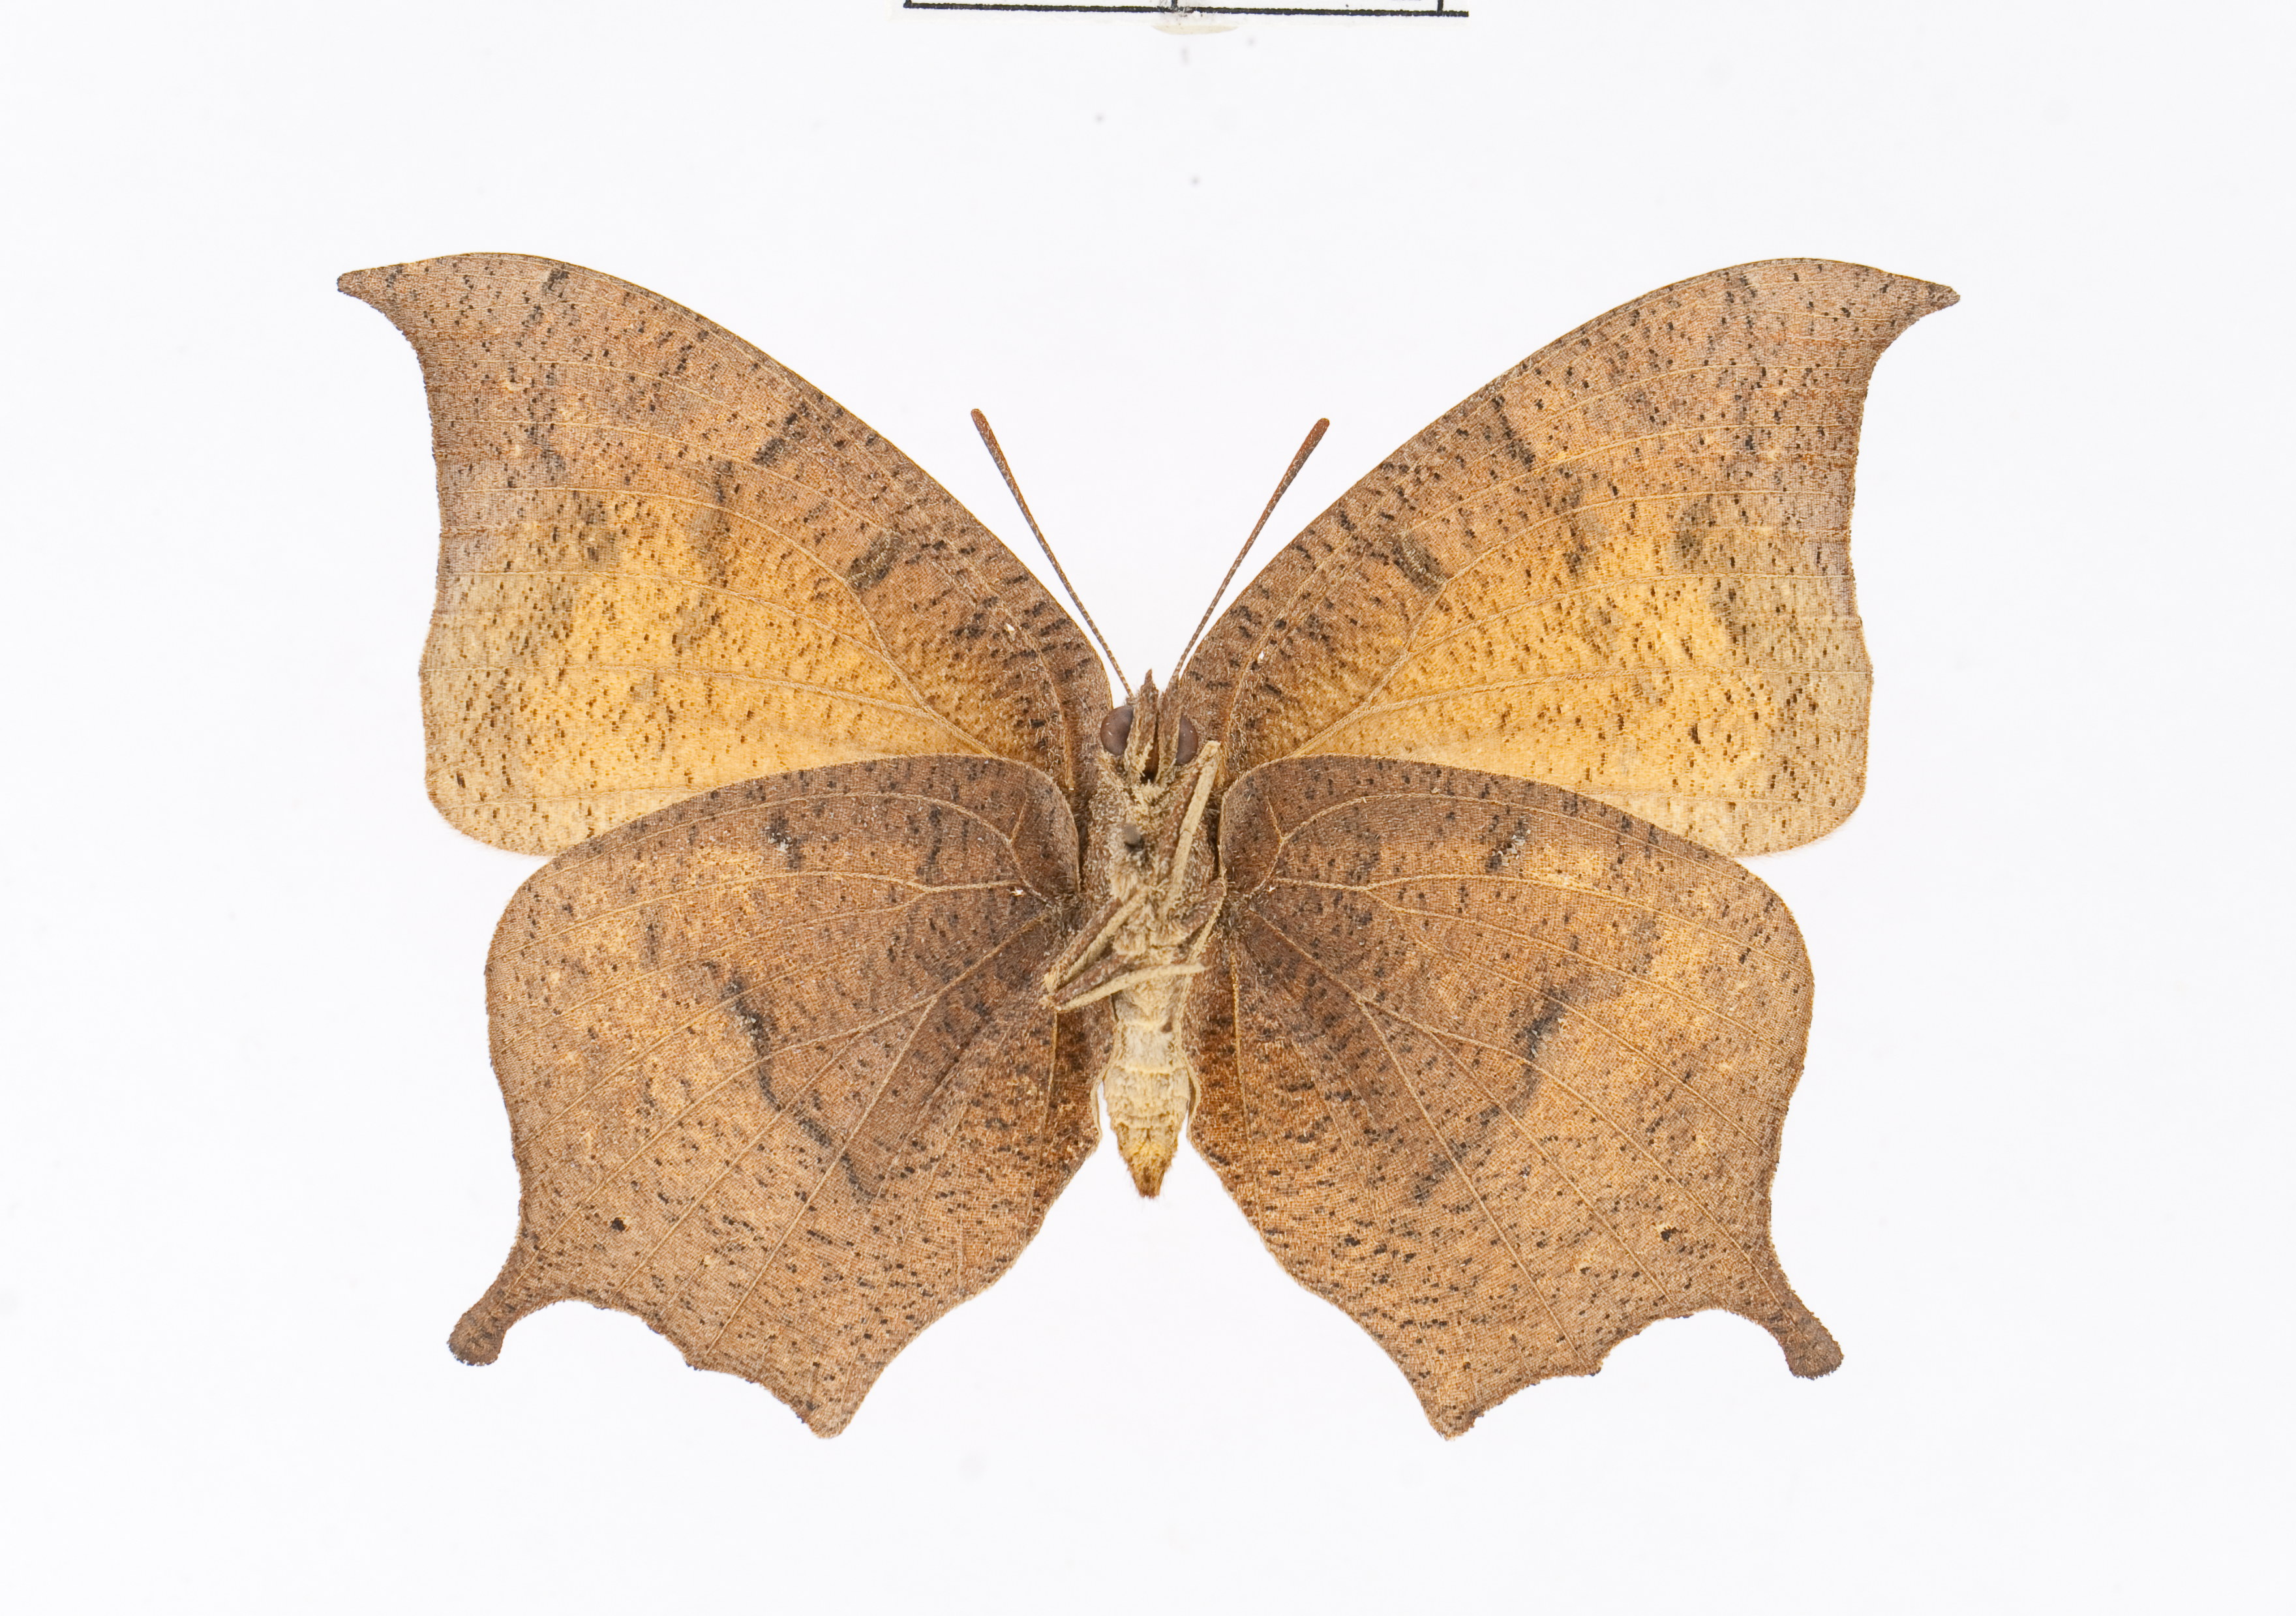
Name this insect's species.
Anaea troglodyta
